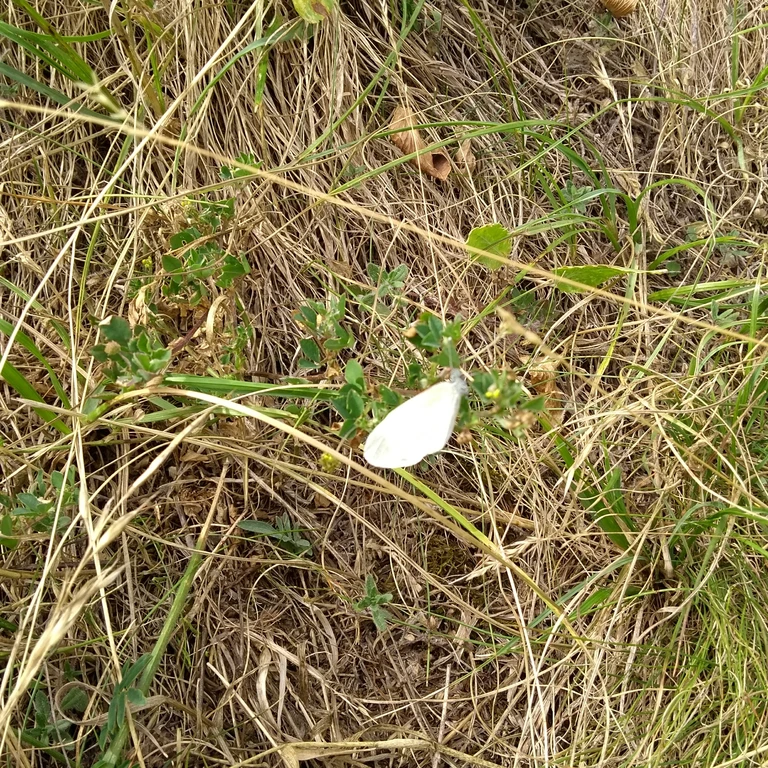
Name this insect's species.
Leptidea sinapis/juvernica
